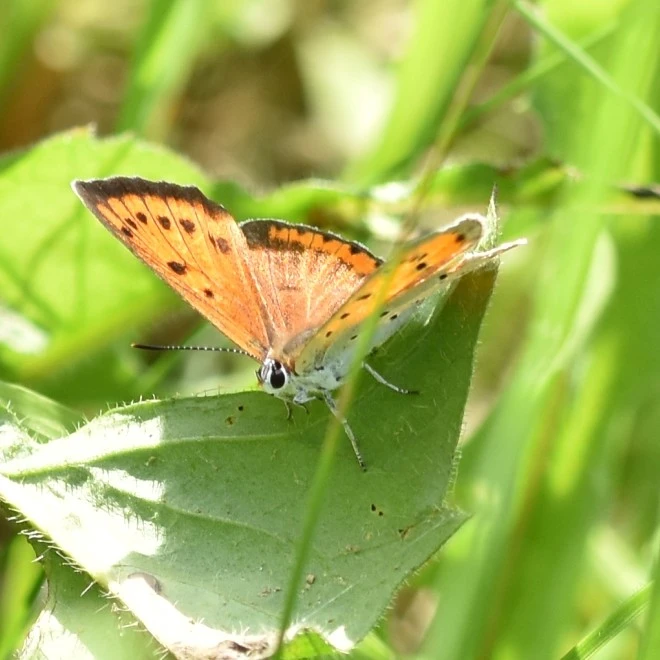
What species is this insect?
Lycaena dispar
